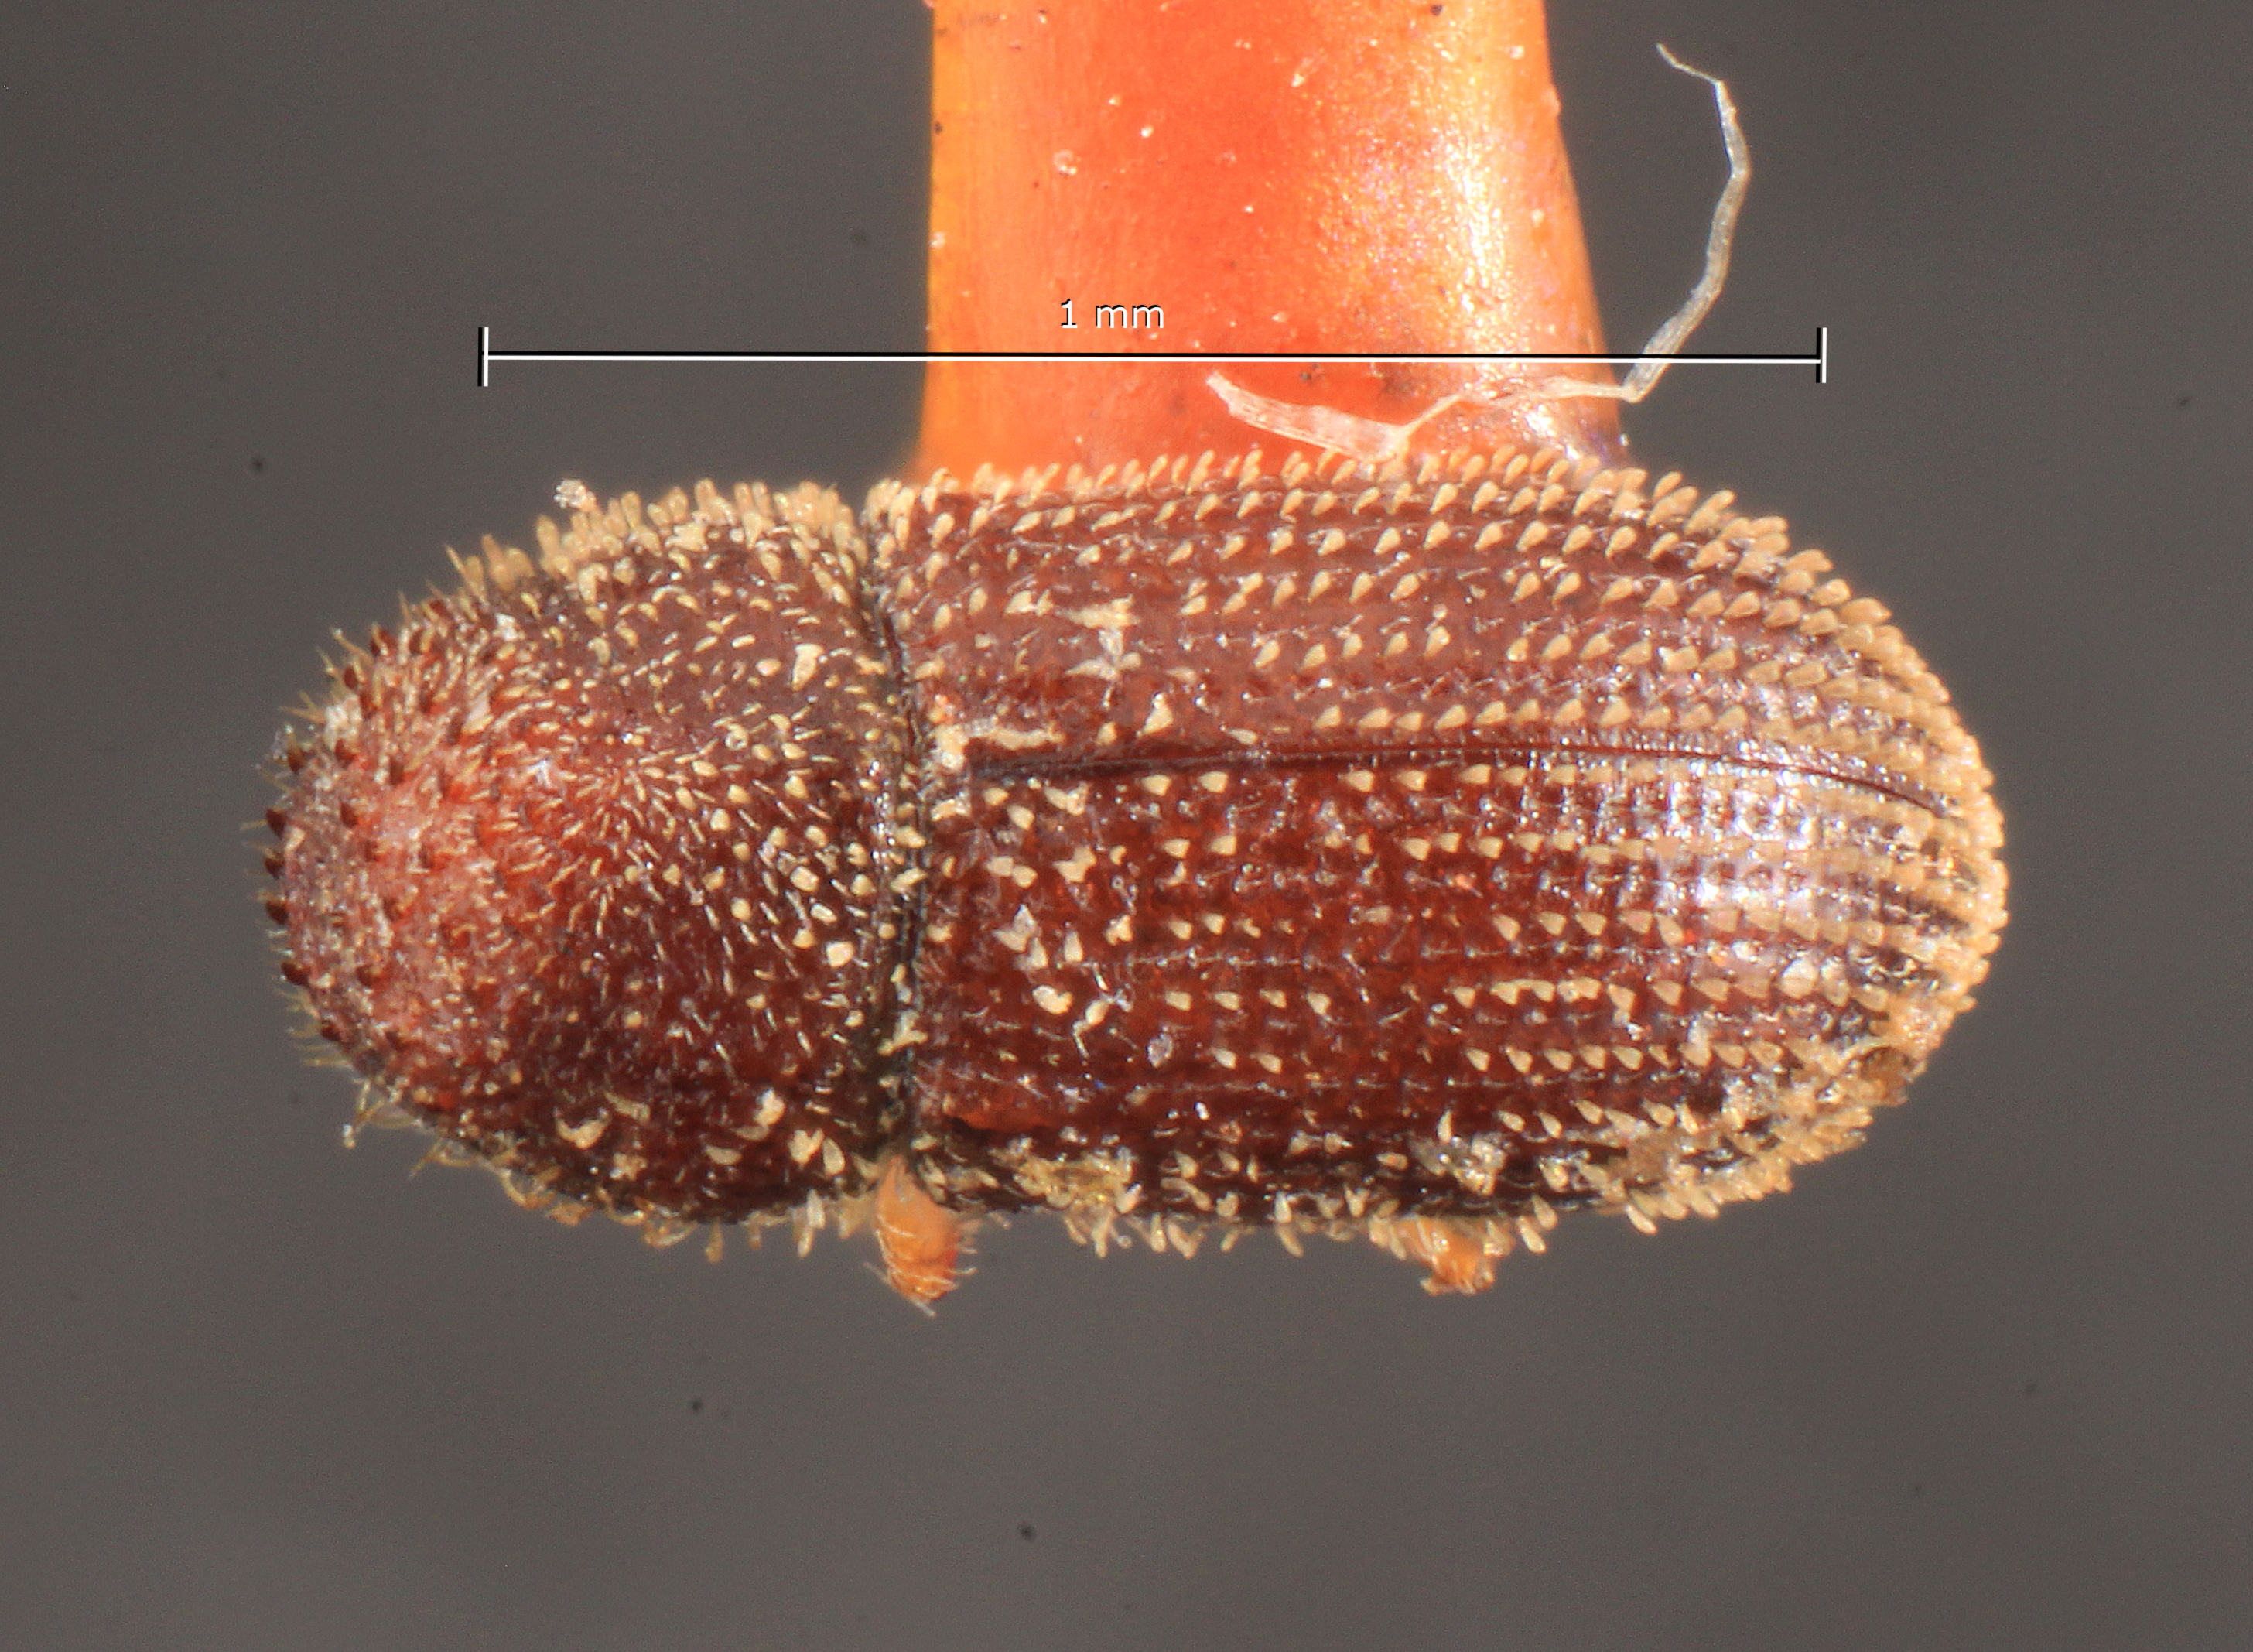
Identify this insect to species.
Stephanoderes georgiae
